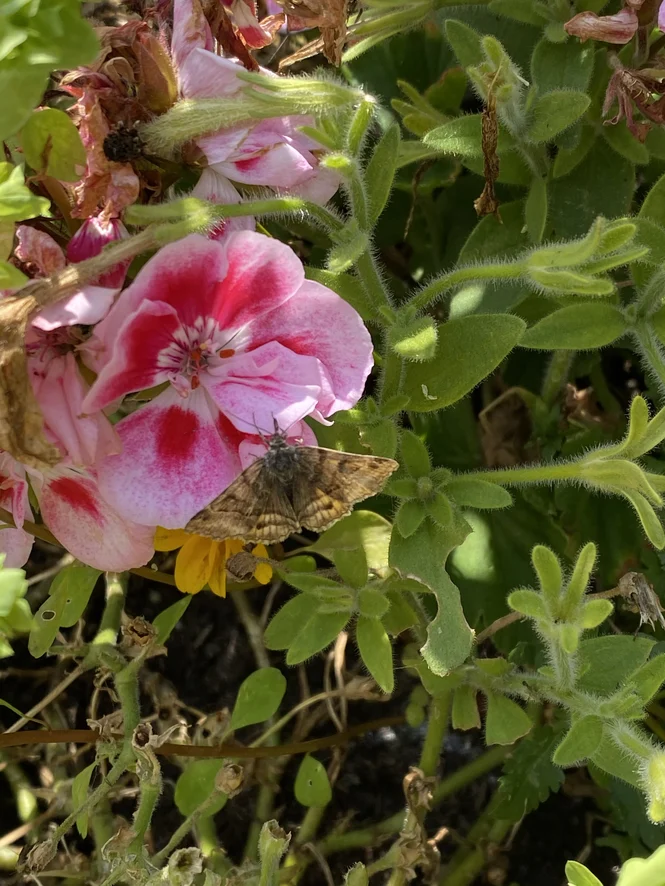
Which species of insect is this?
Euclidia glyphica
